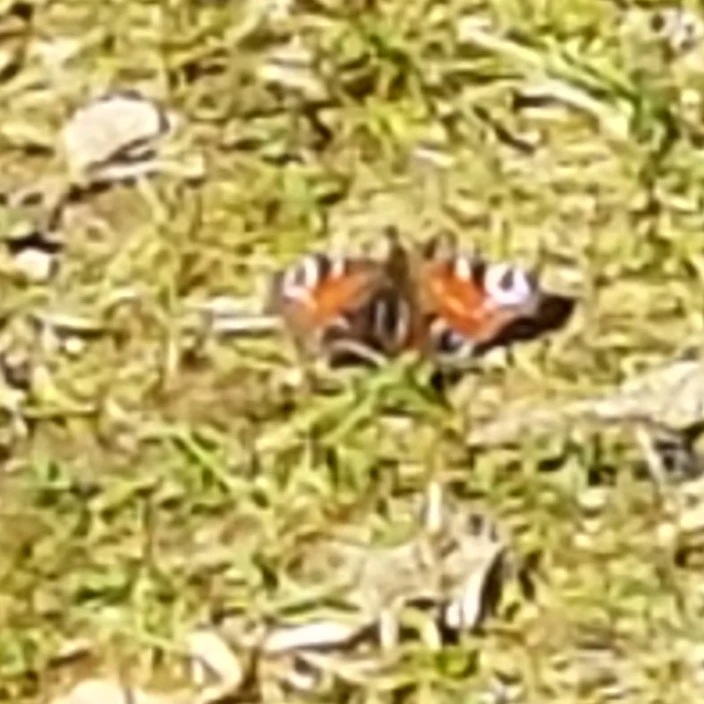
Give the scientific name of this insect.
Aglais io
